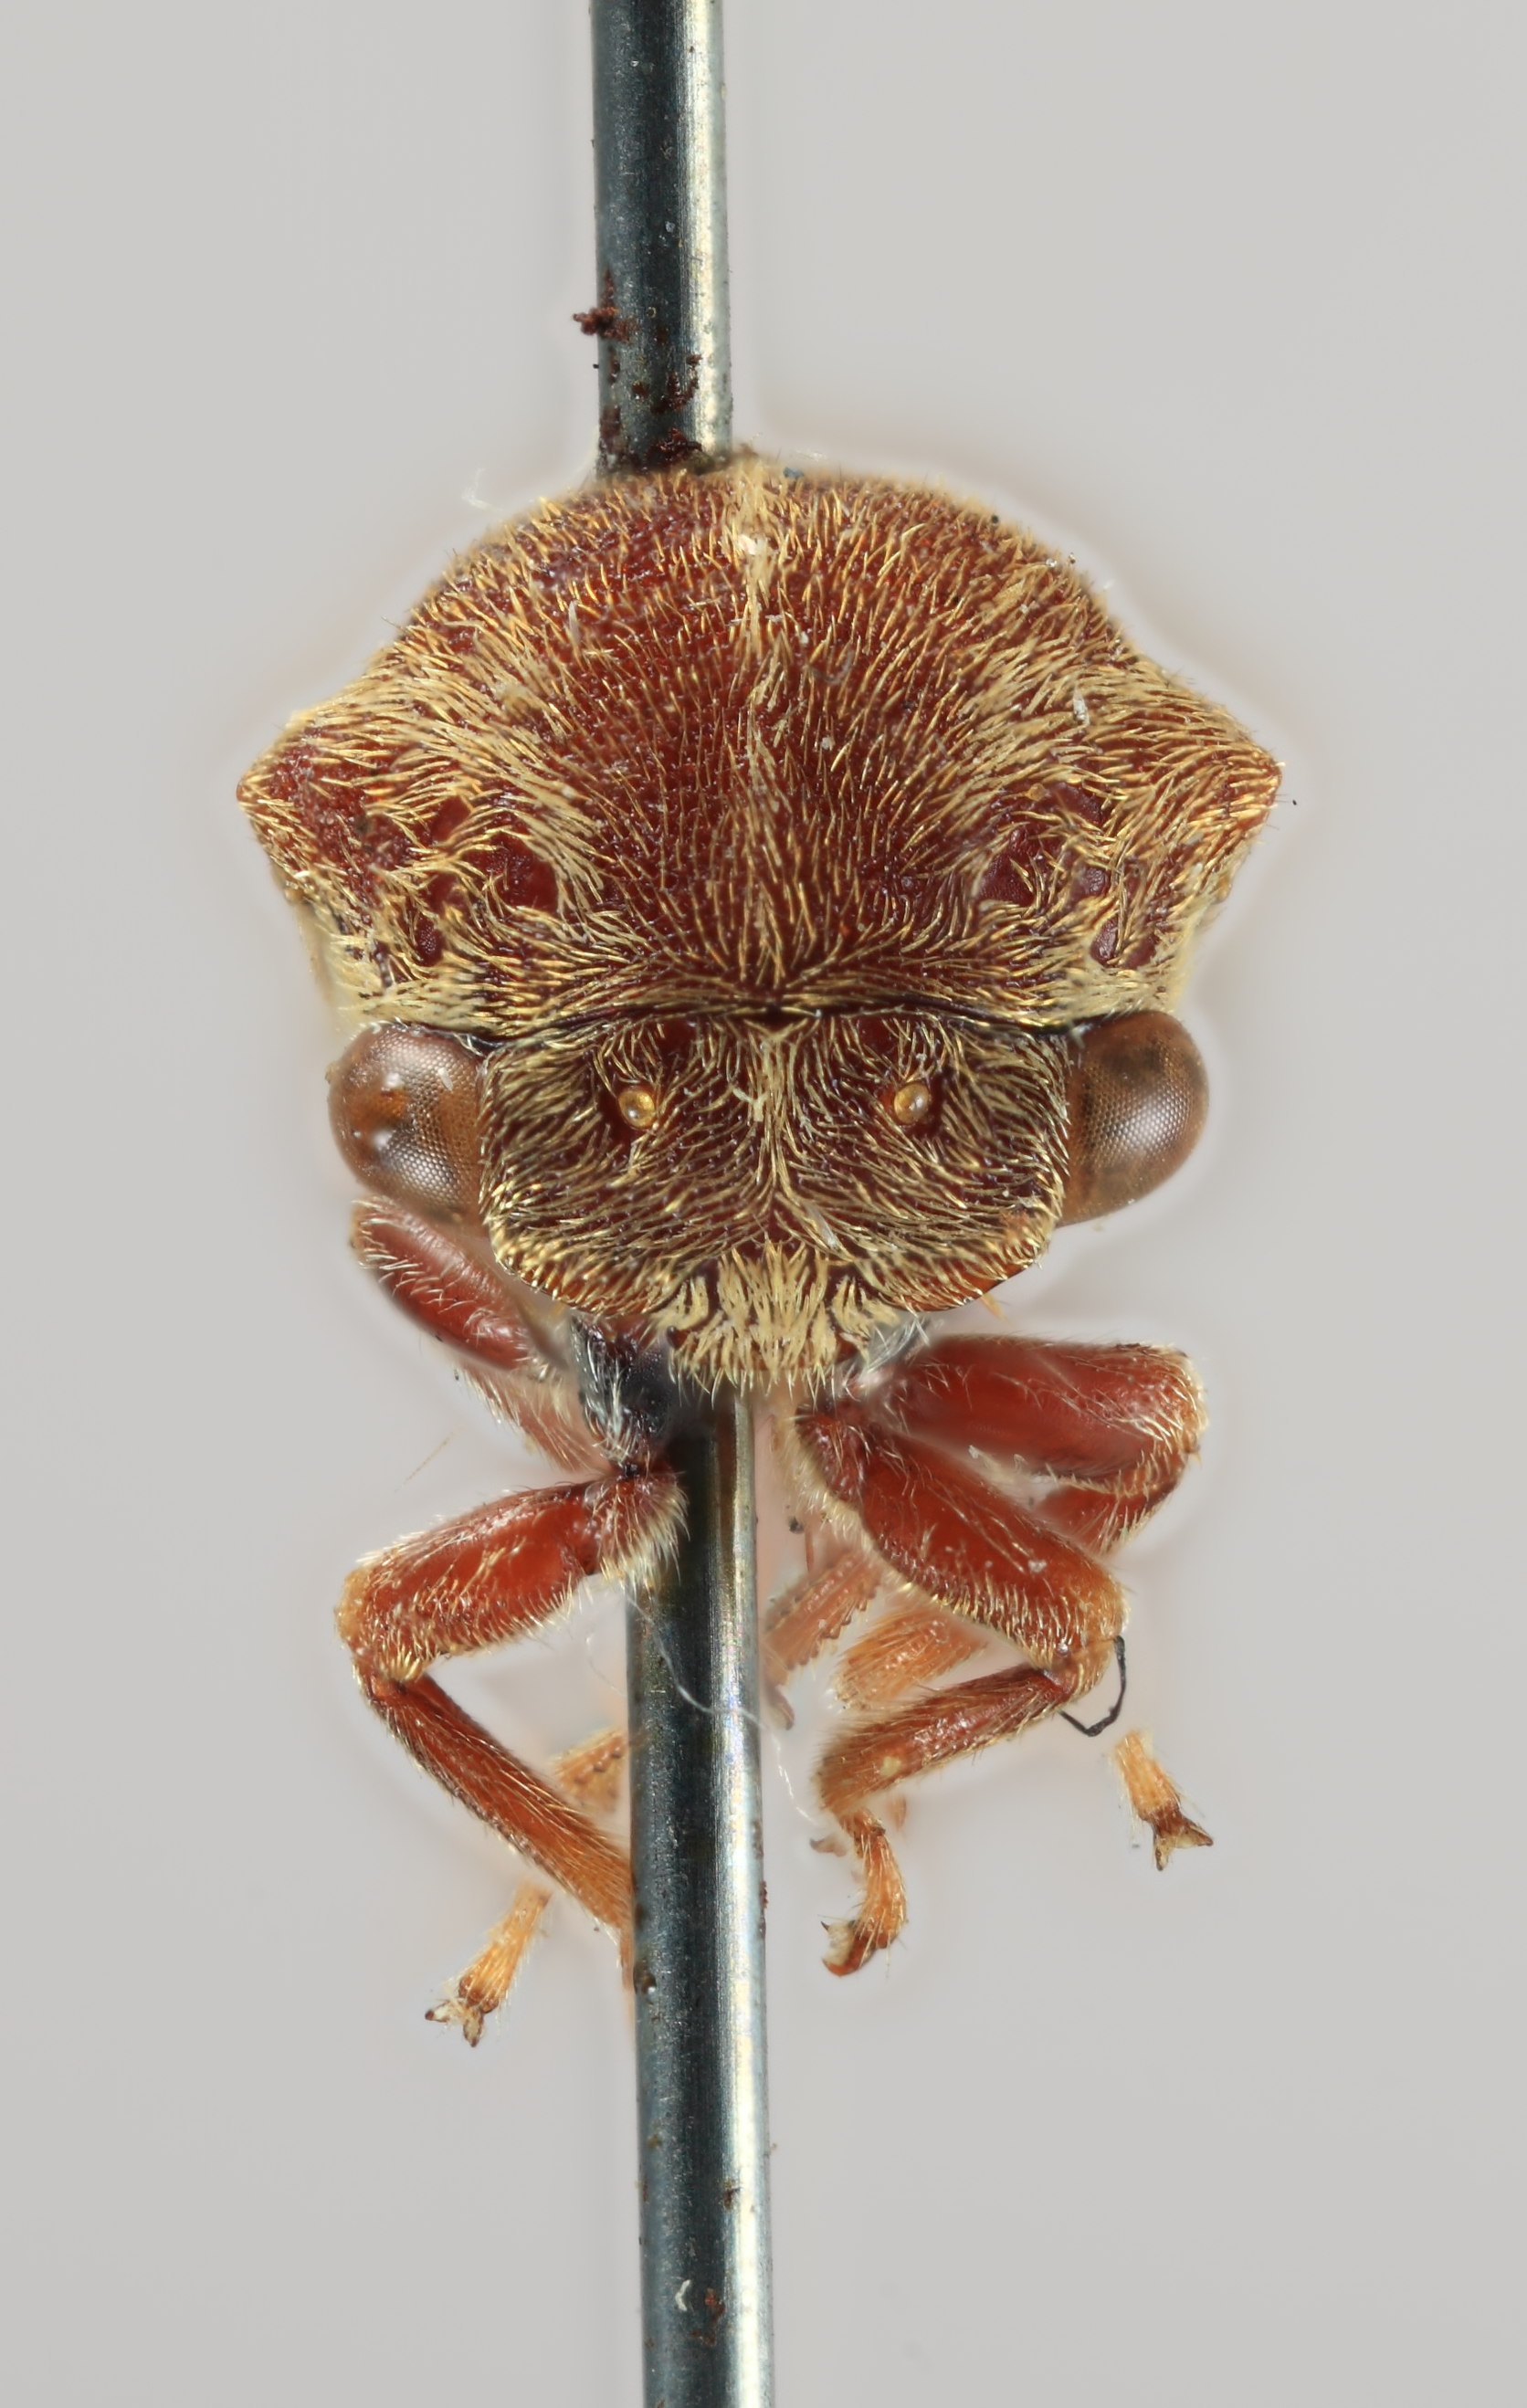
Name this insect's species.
Centrotoscelus typus
